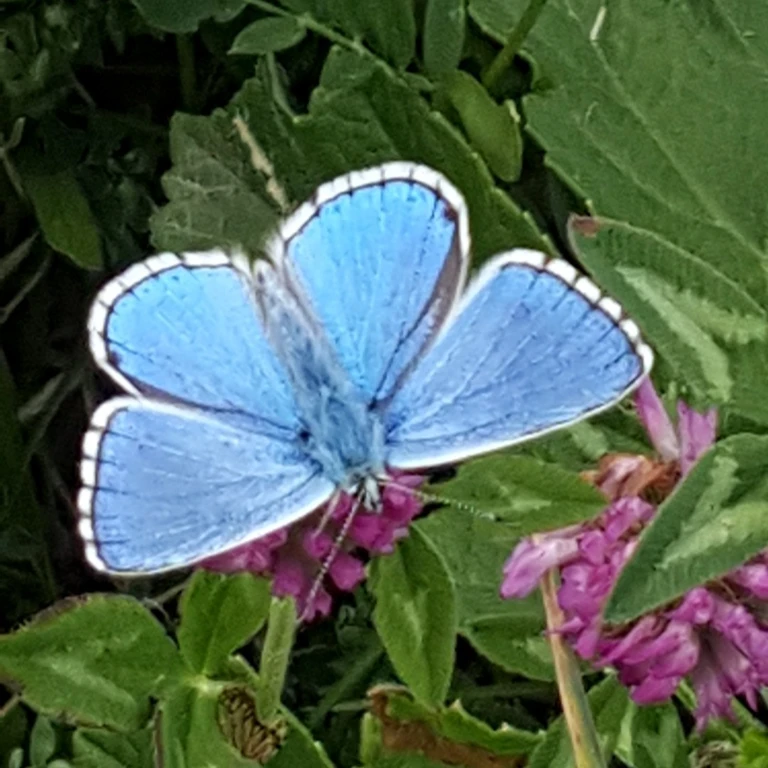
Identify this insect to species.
Lysandra bellargus
